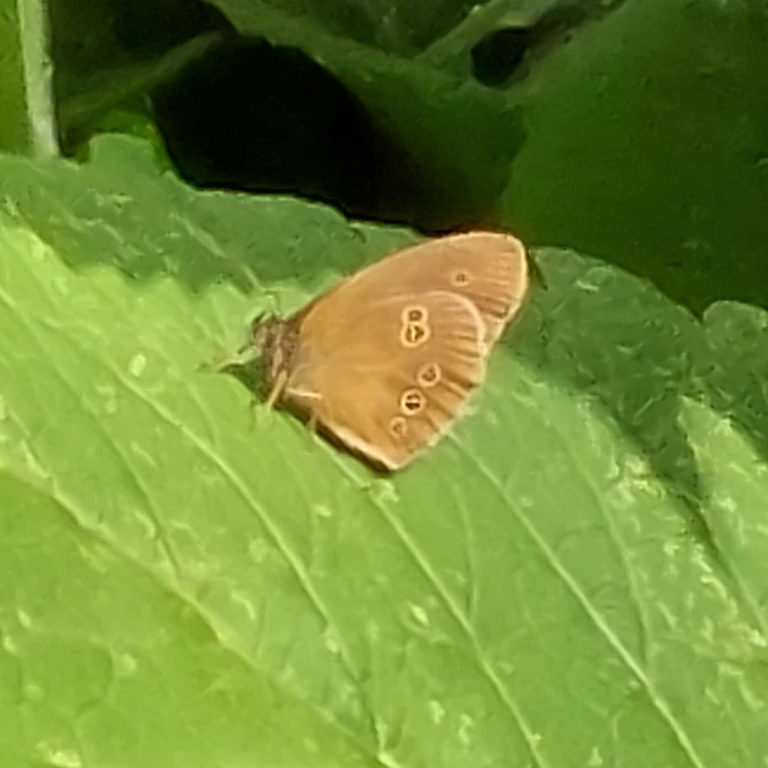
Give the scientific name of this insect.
Aphantopus hyperantus
